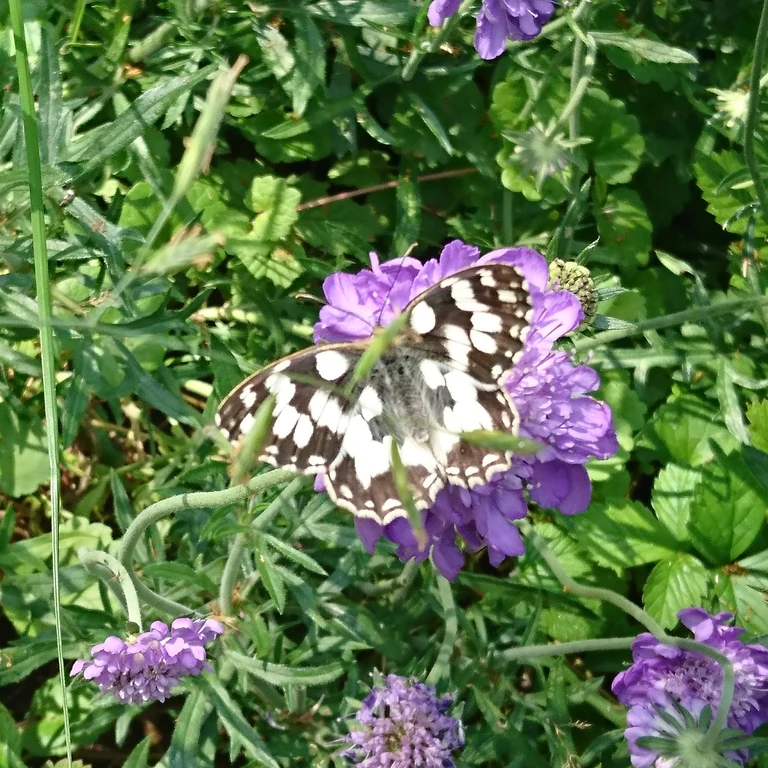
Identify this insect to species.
Melanargia galathea
